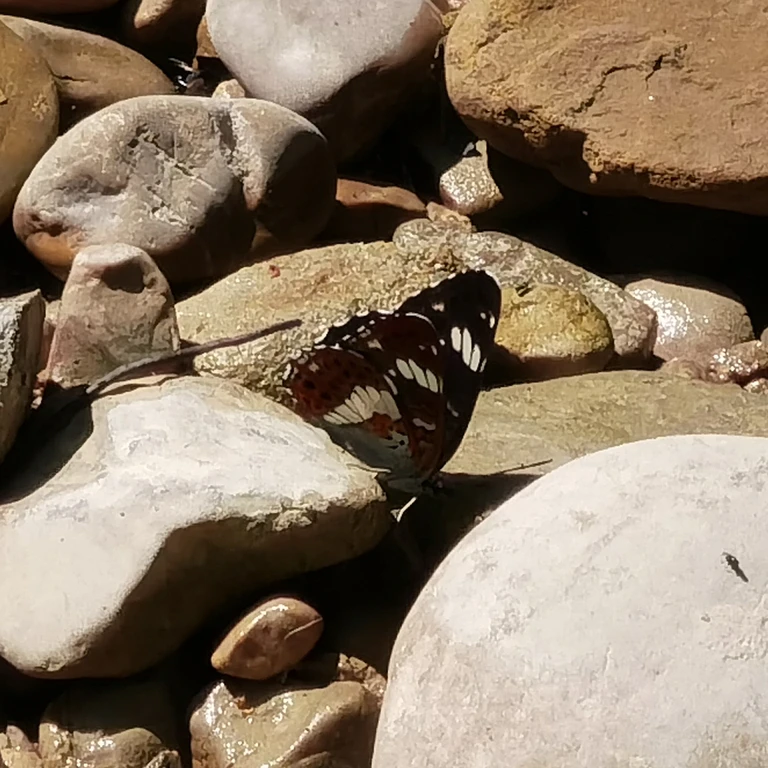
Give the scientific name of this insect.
Limenitis camilla (also Ladoga camilla)
